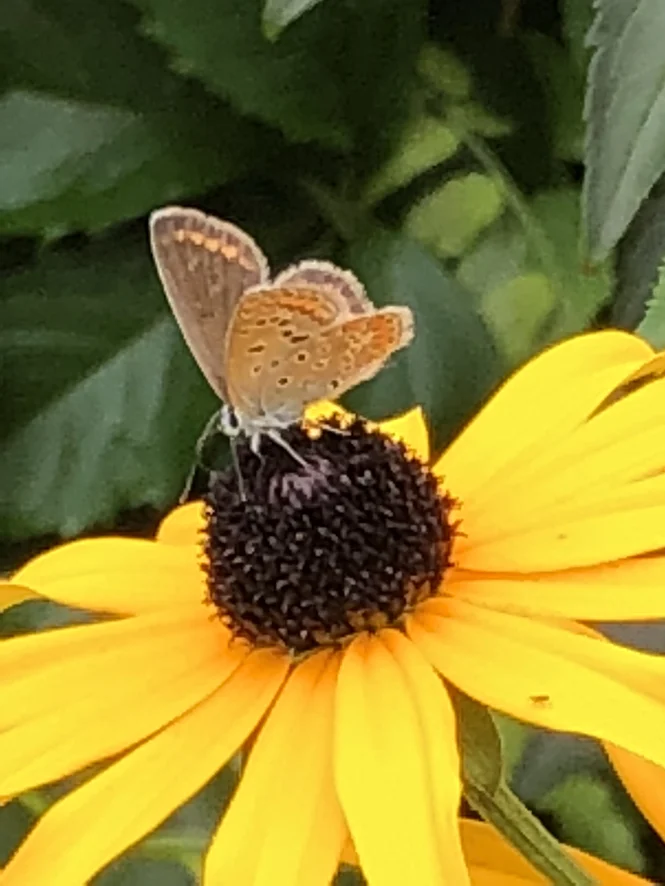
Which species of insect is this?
Polyommatus icarus
